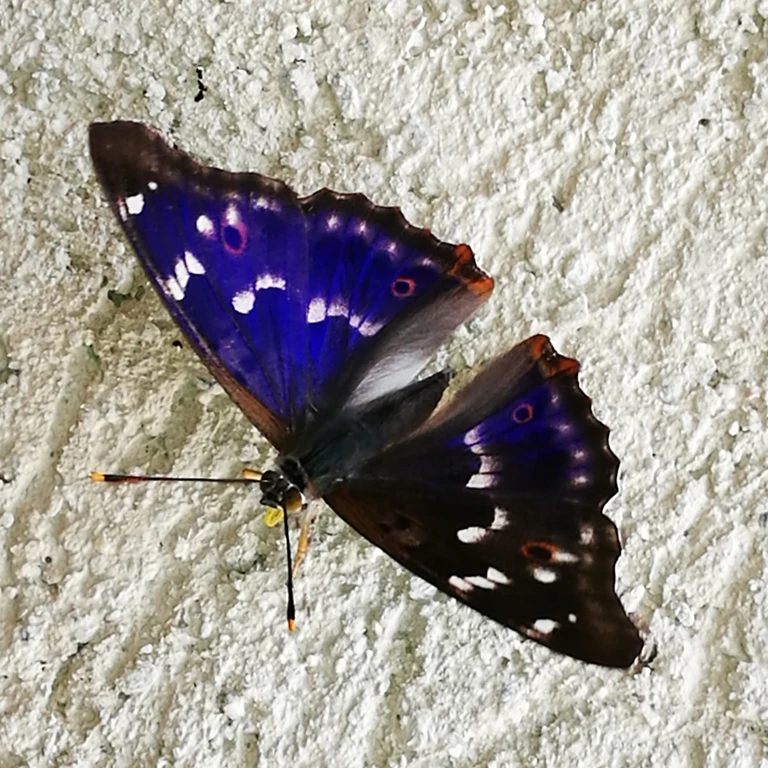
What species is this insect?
Apatura ilia
